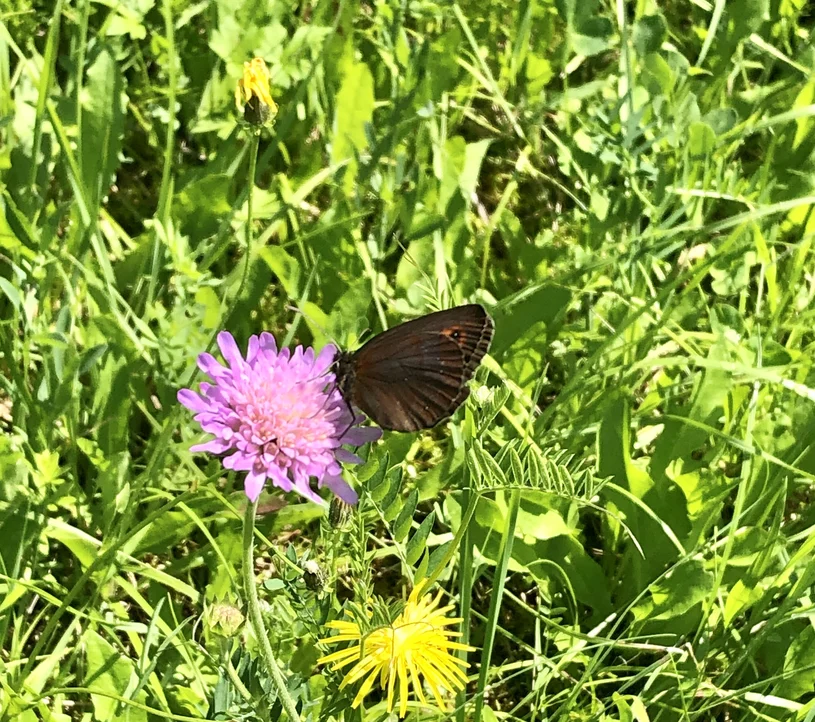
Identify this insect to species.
Erebia aethiops
